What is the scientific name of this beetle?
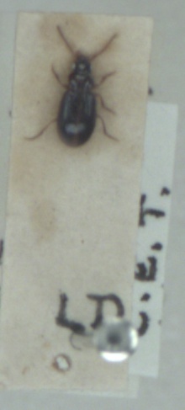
Bradycellus ruficollis
